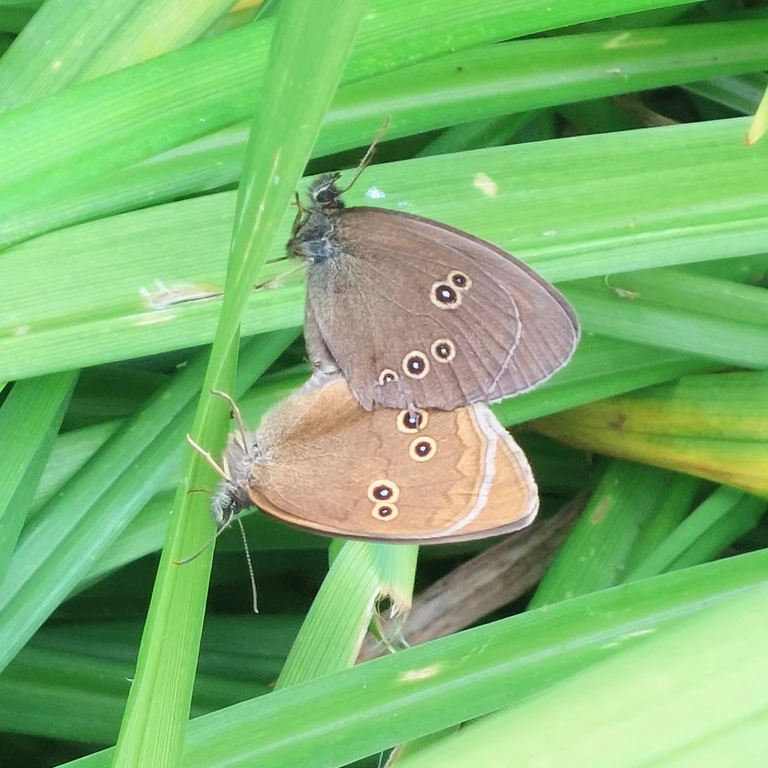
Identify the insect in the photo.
Aphantopus hyperantus
